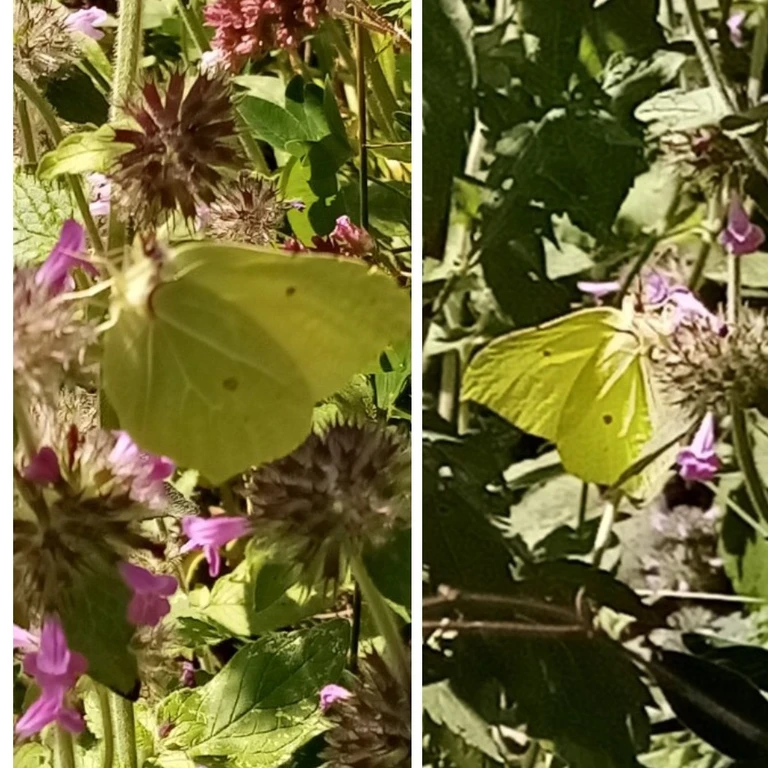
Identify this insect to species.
Gonepteryx rhamni
